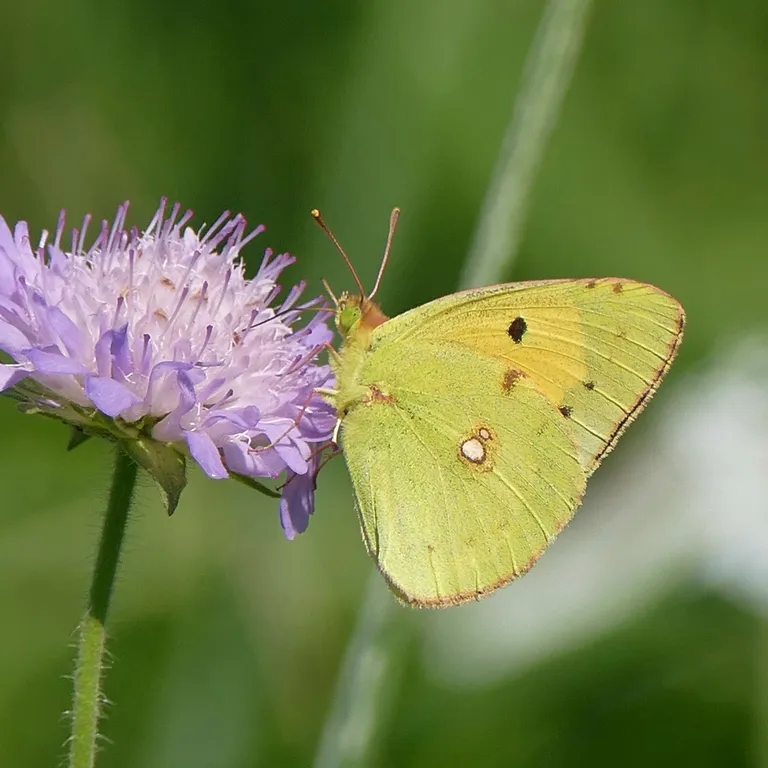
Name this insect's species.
Colias croceus
